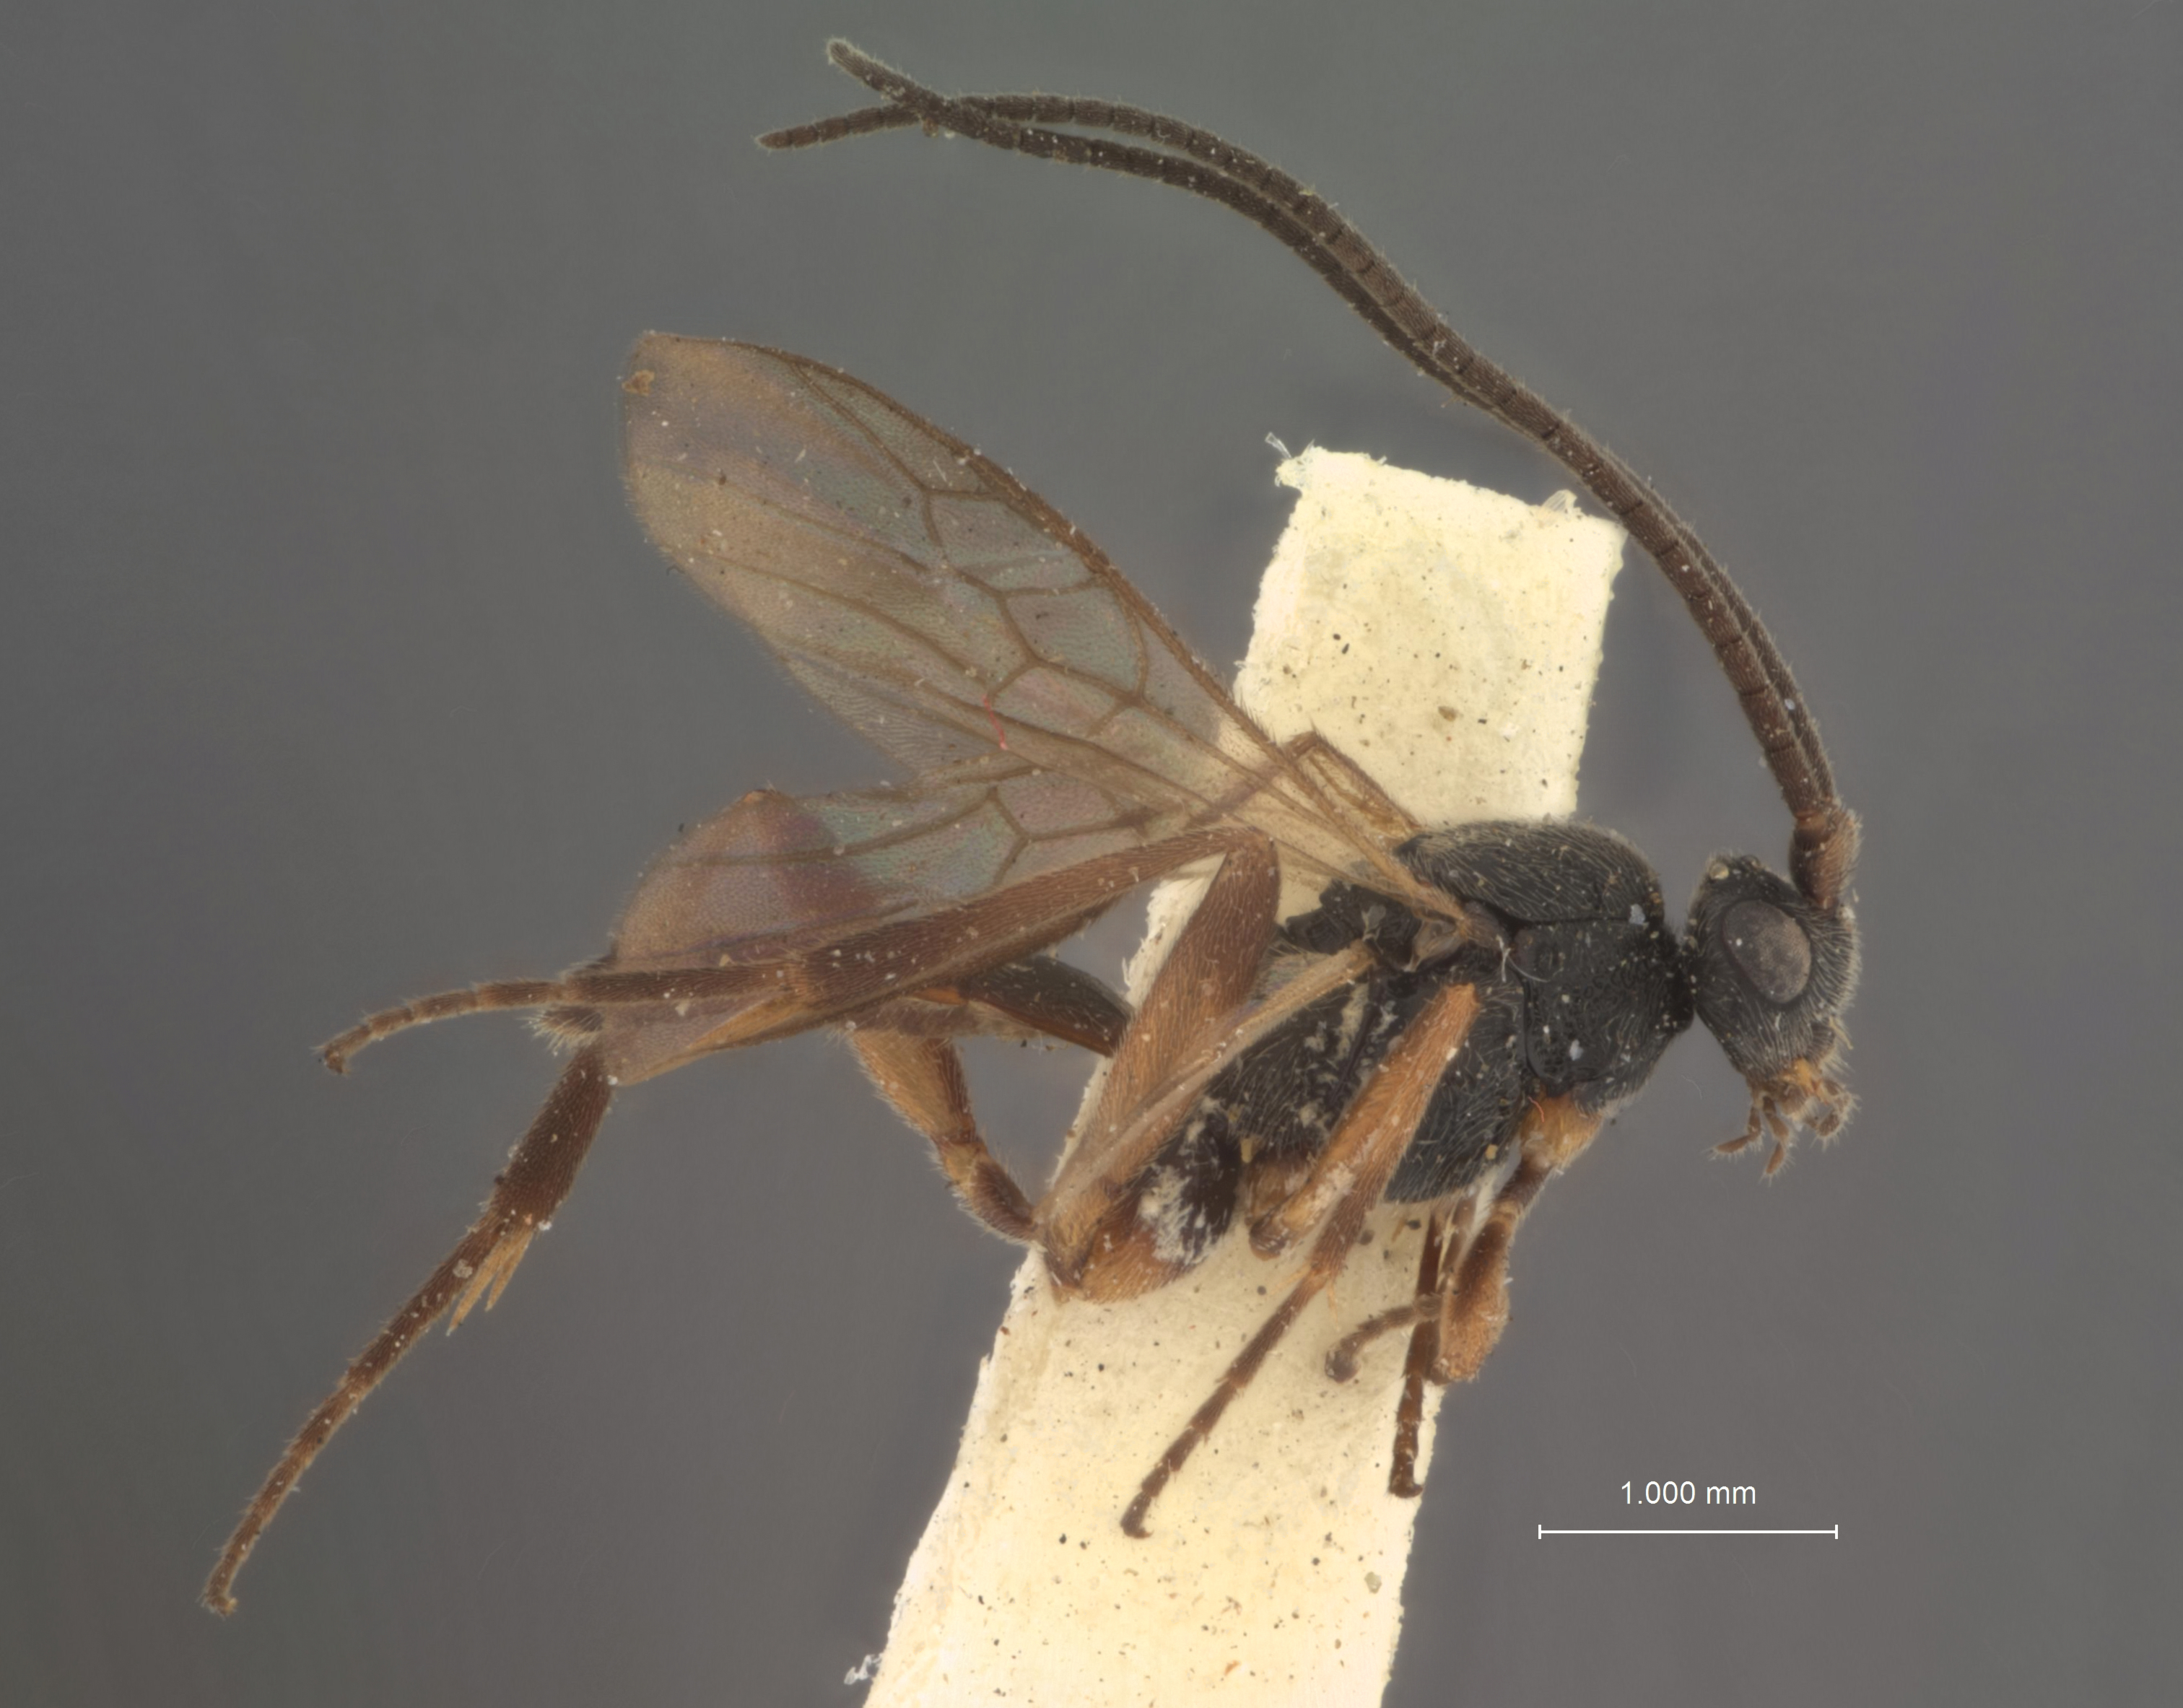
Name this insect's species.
Orgilus detectiformis
